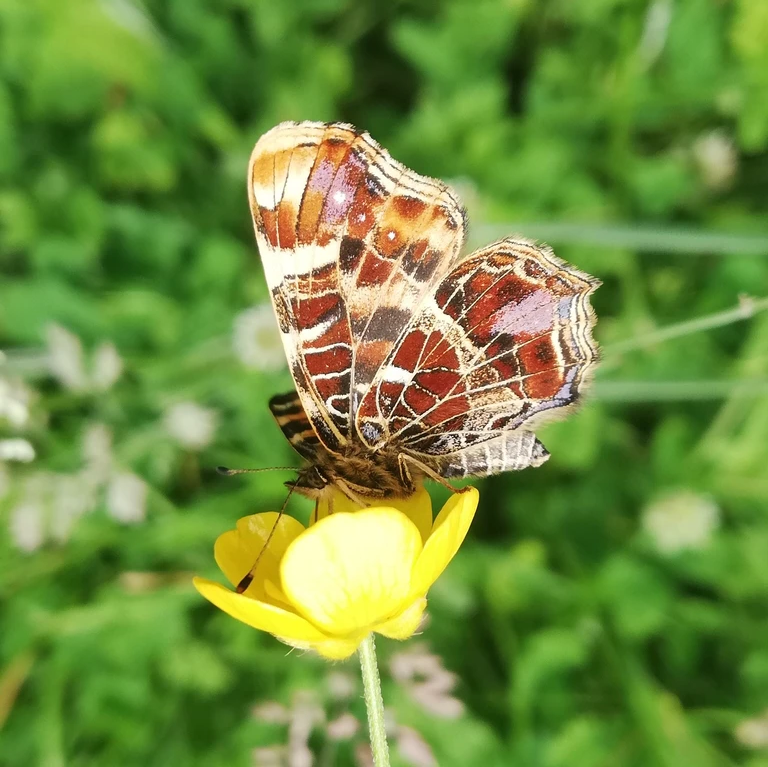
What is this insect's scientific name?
Araschnia levana
